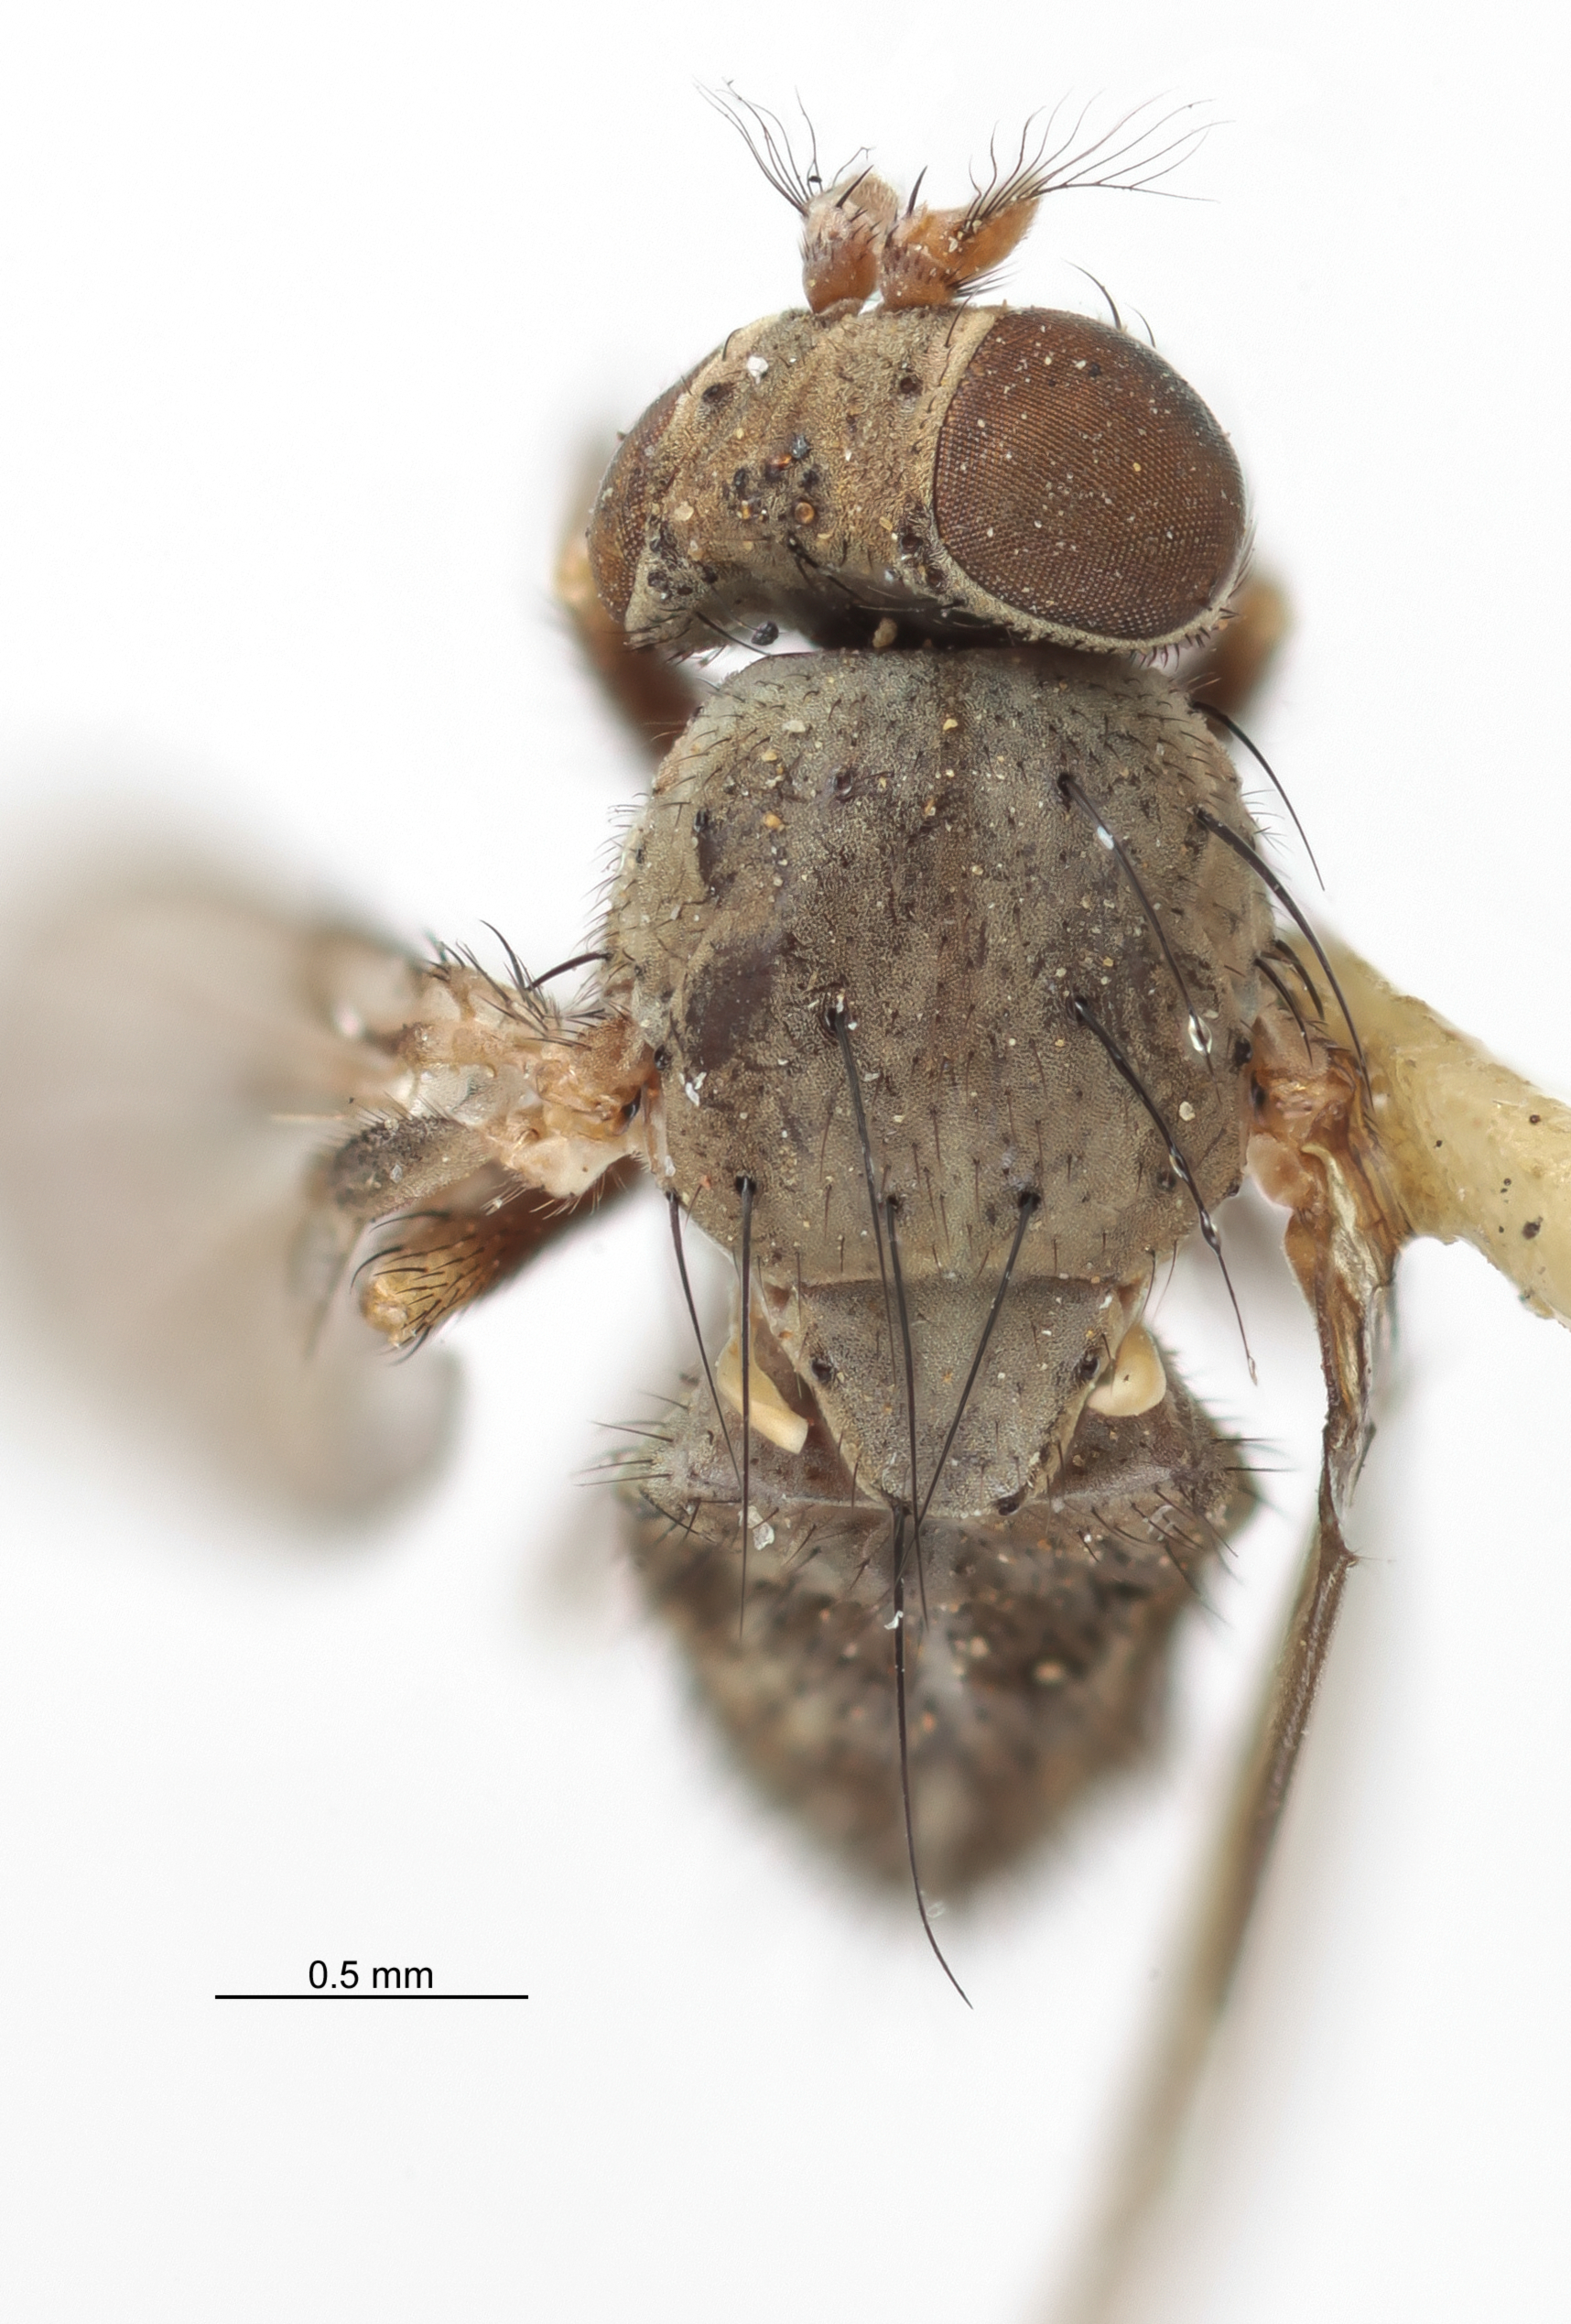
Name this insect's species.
Notiphila erythrocera (also Notiphila pura)
